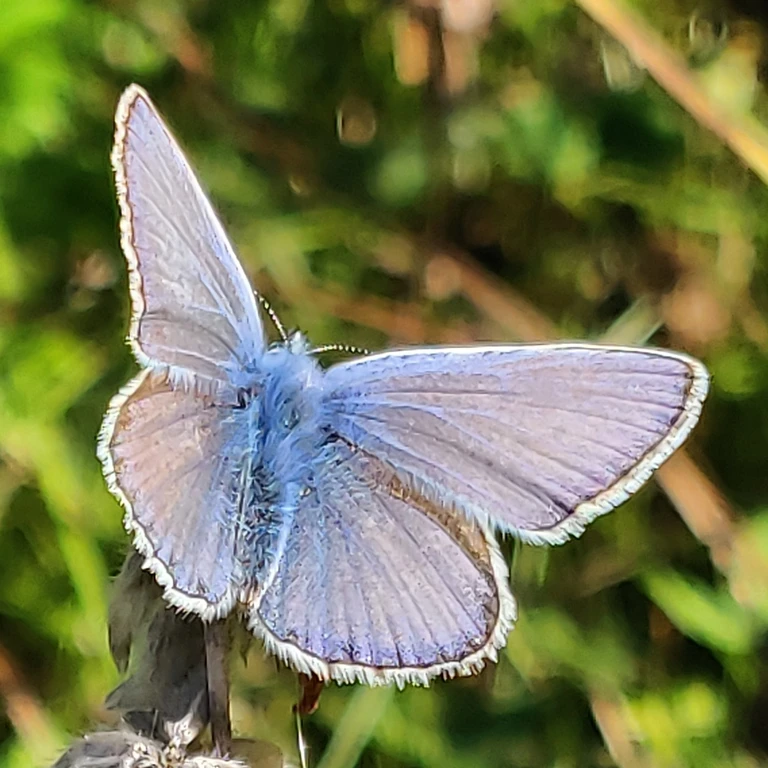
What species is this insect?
Polyommatus icarus
